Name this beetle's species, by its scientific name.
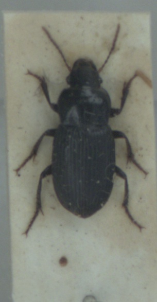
Harpalus rufipalpis
